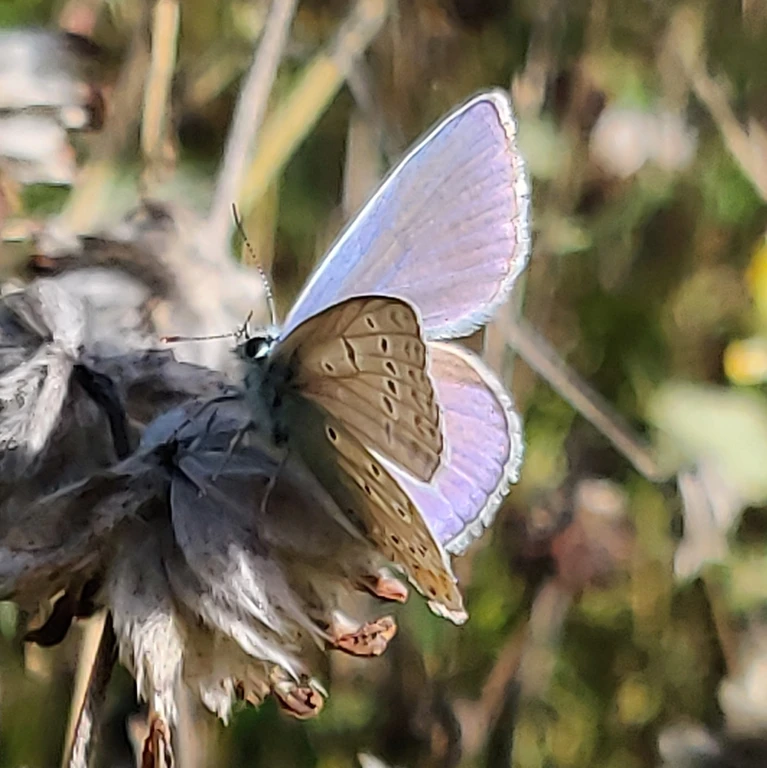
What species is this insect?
Polyommatus icarus
